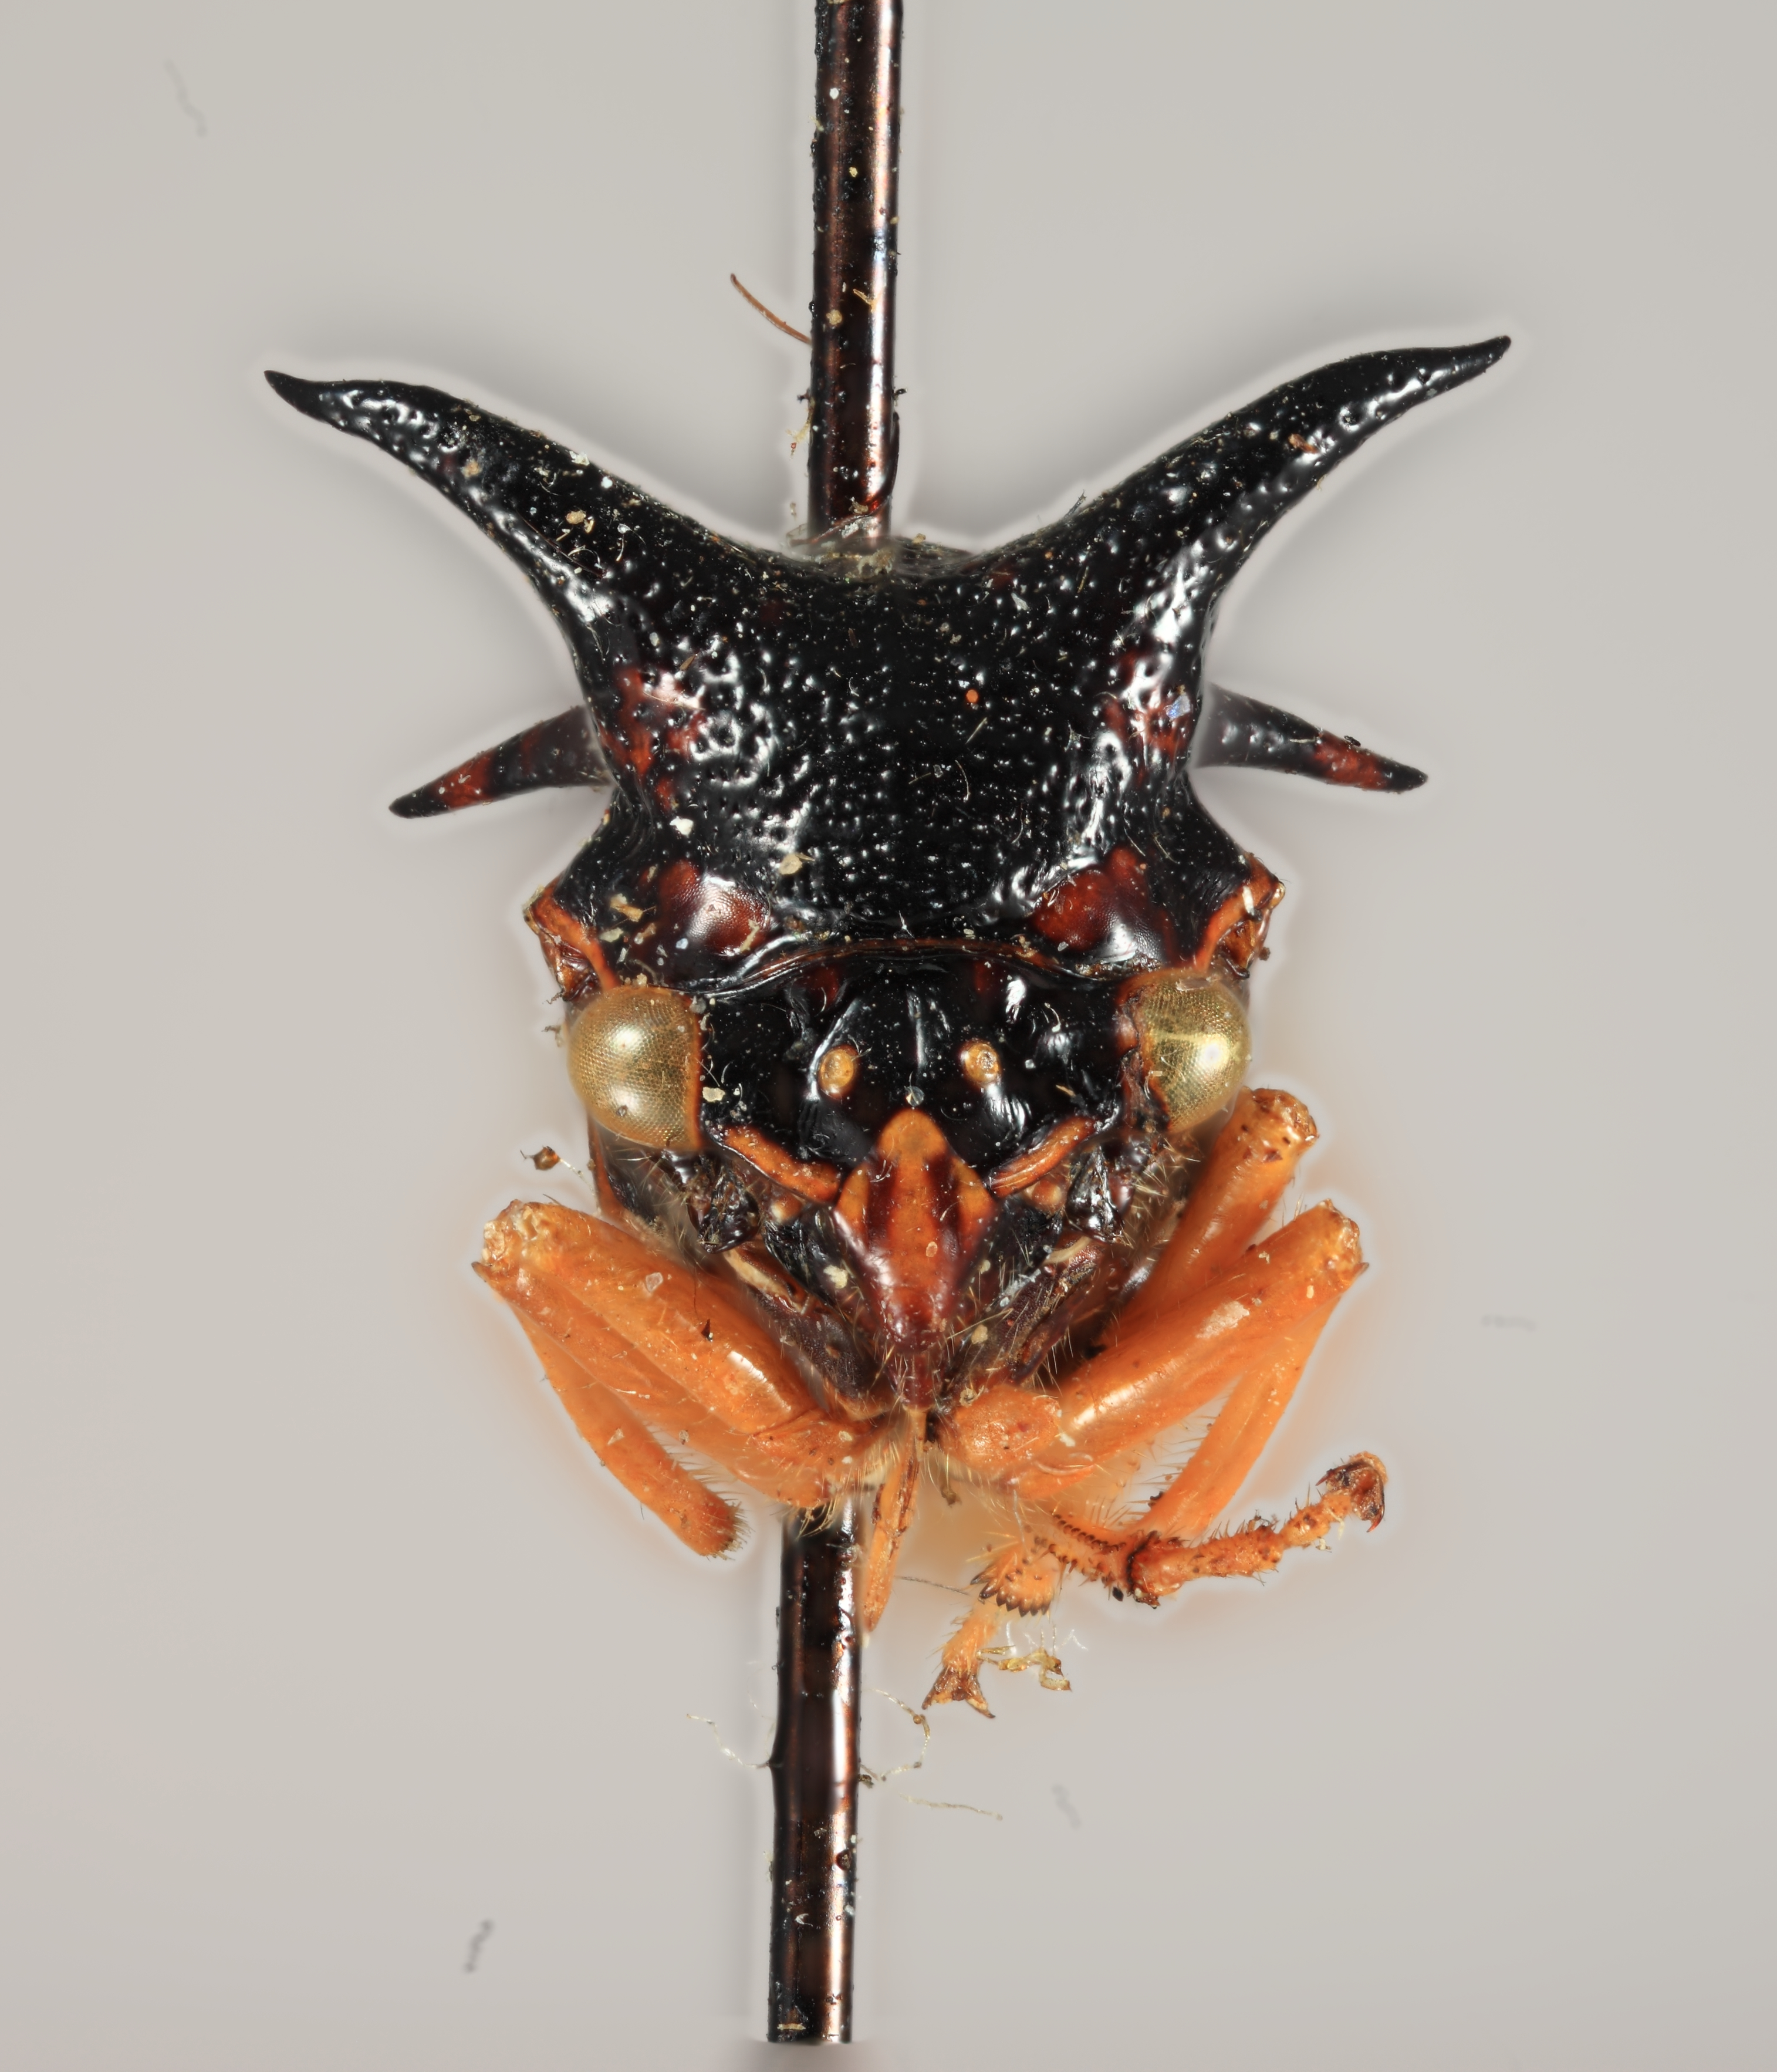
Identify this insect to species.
Poppea nitida
